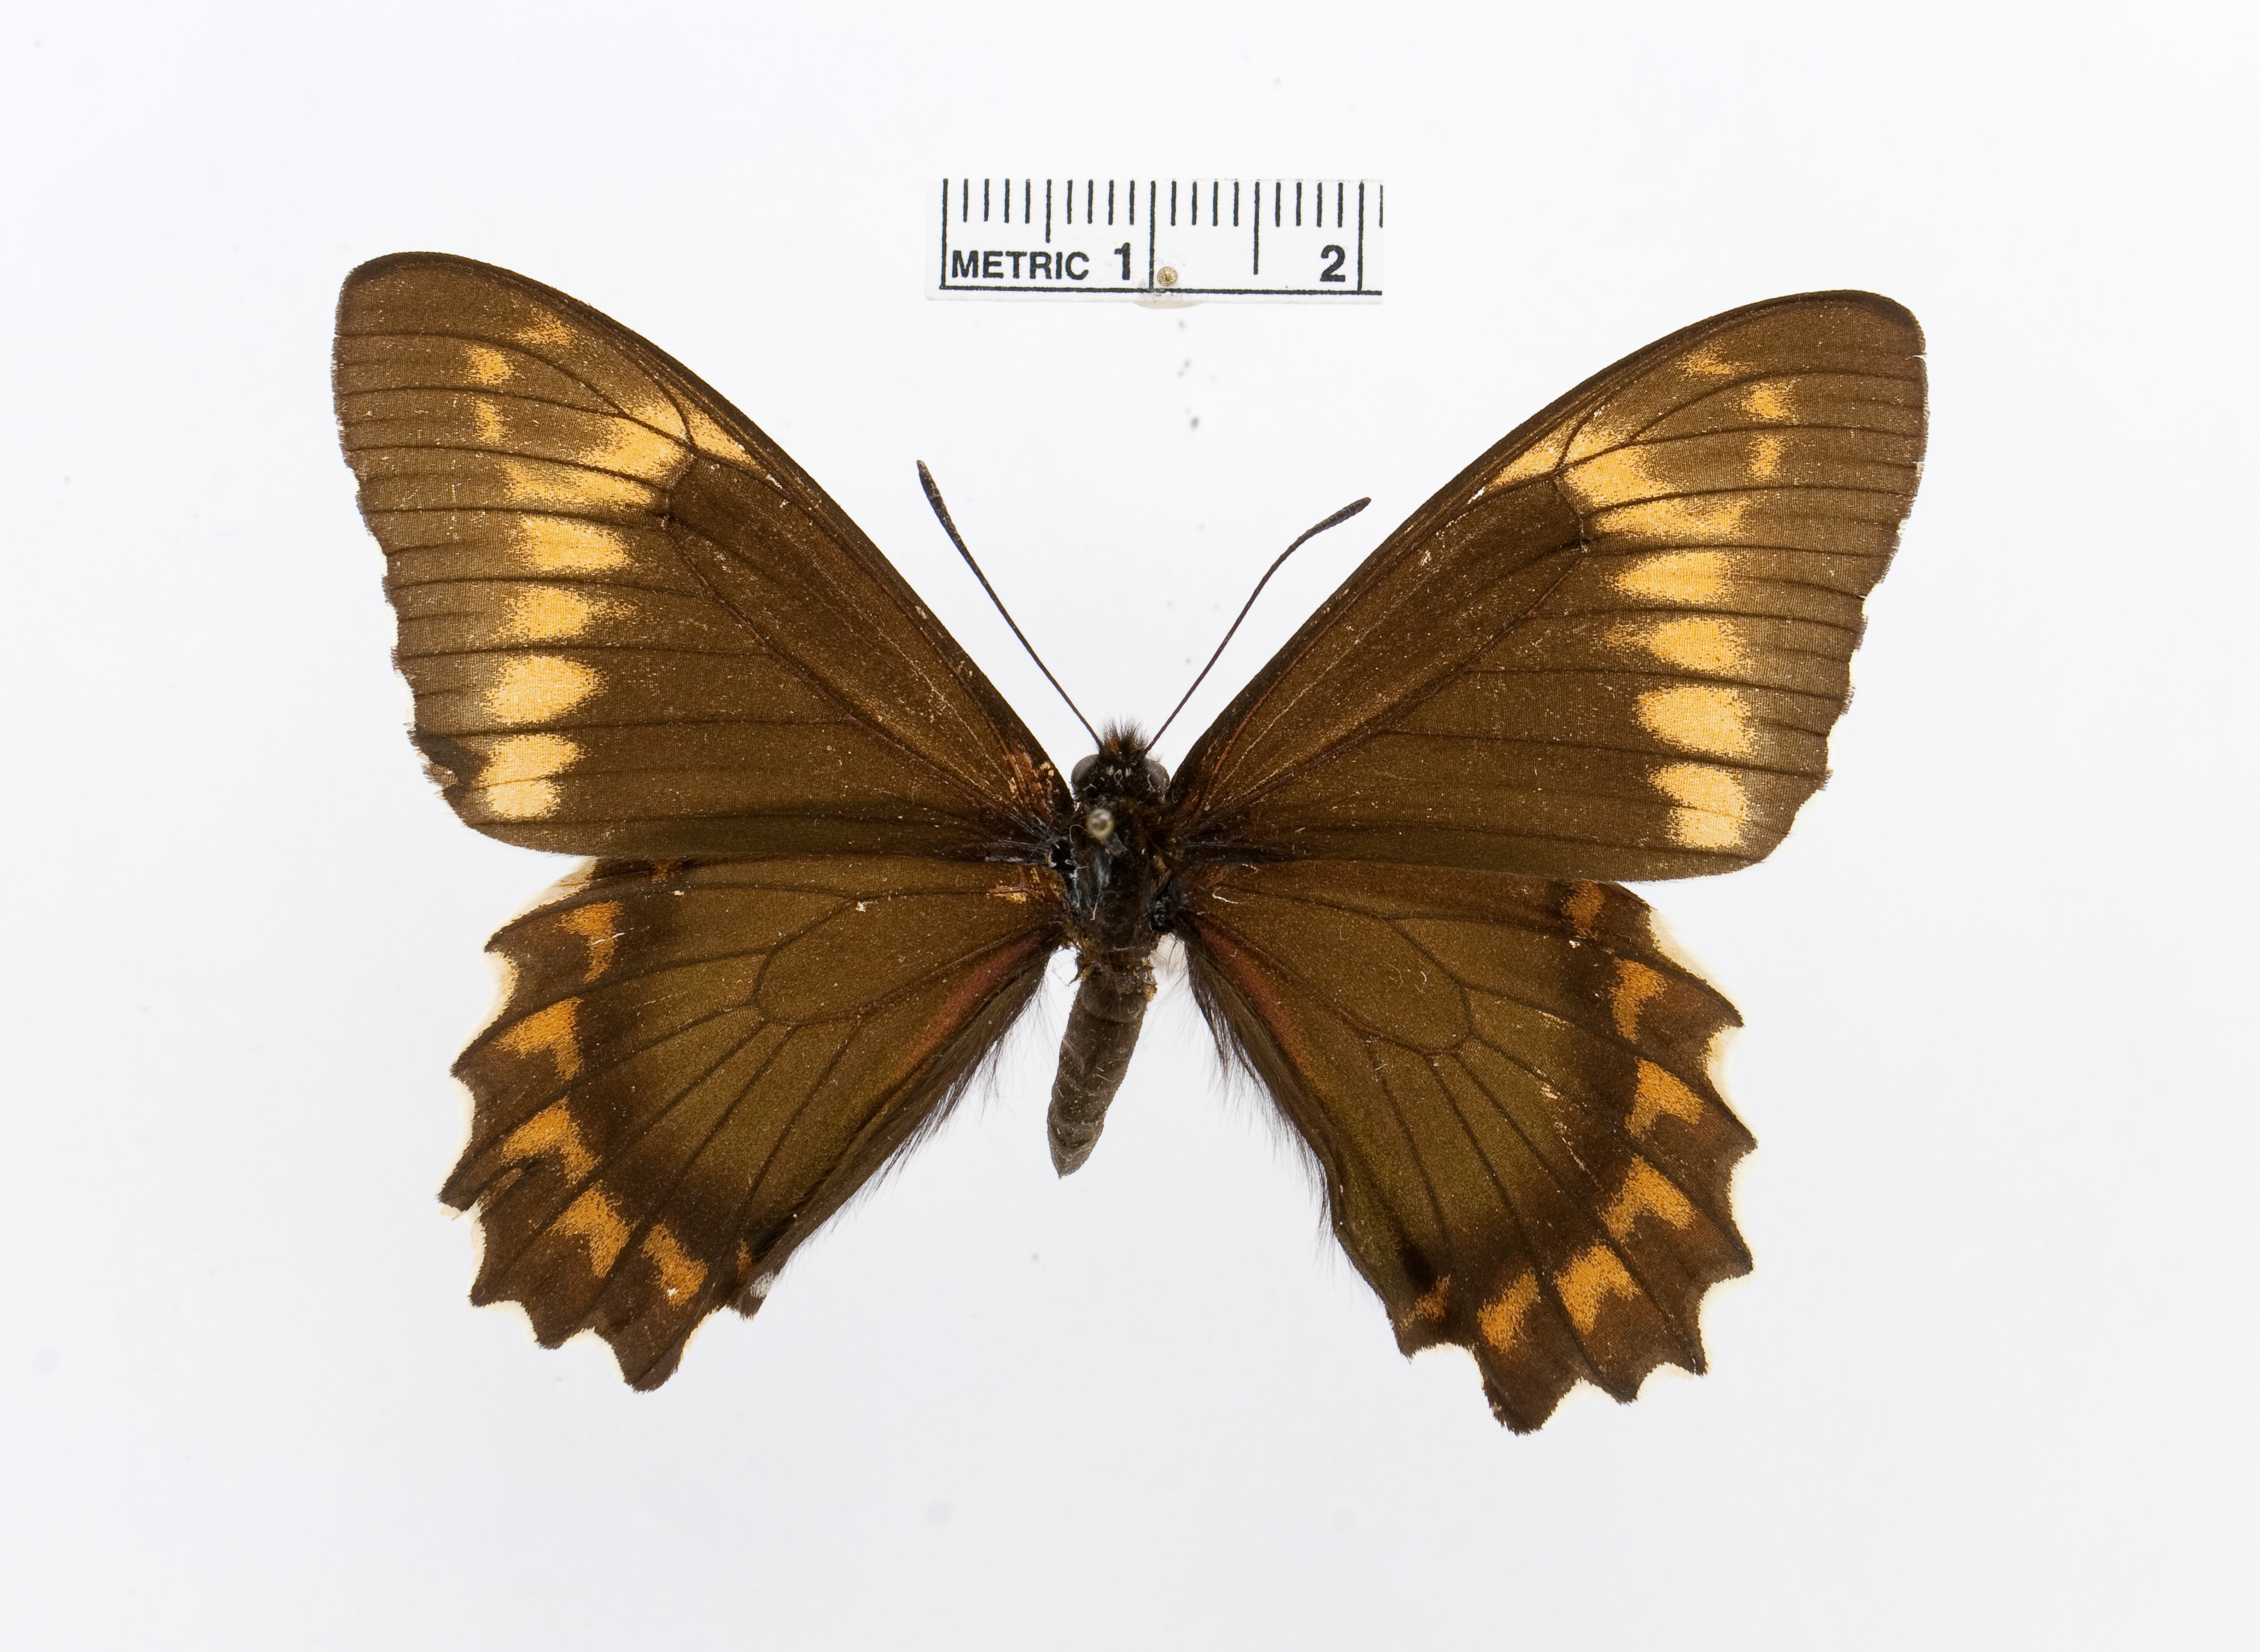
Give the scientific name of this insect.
Battus madyes
